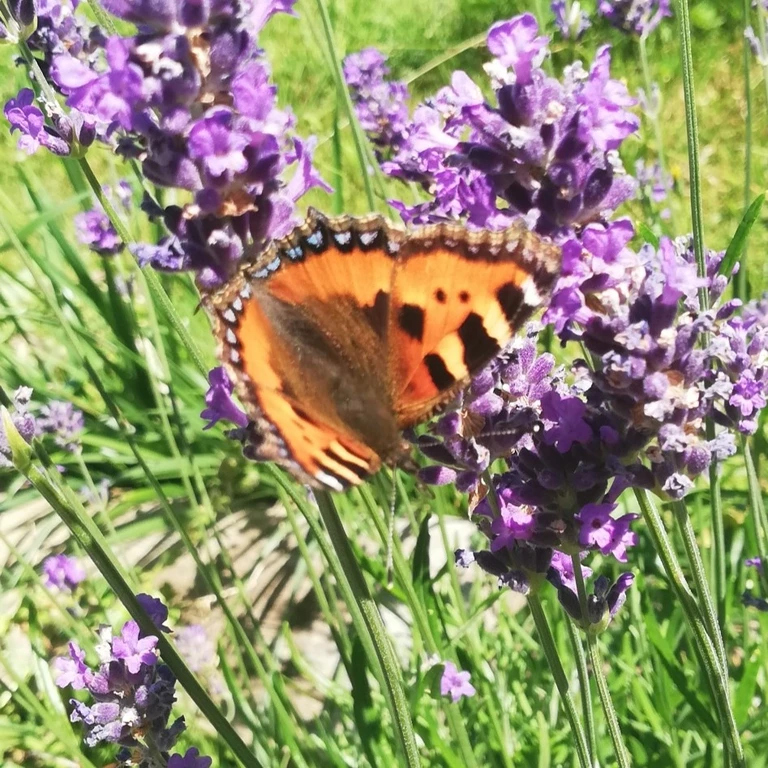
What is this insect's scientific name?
Aglais urticae
